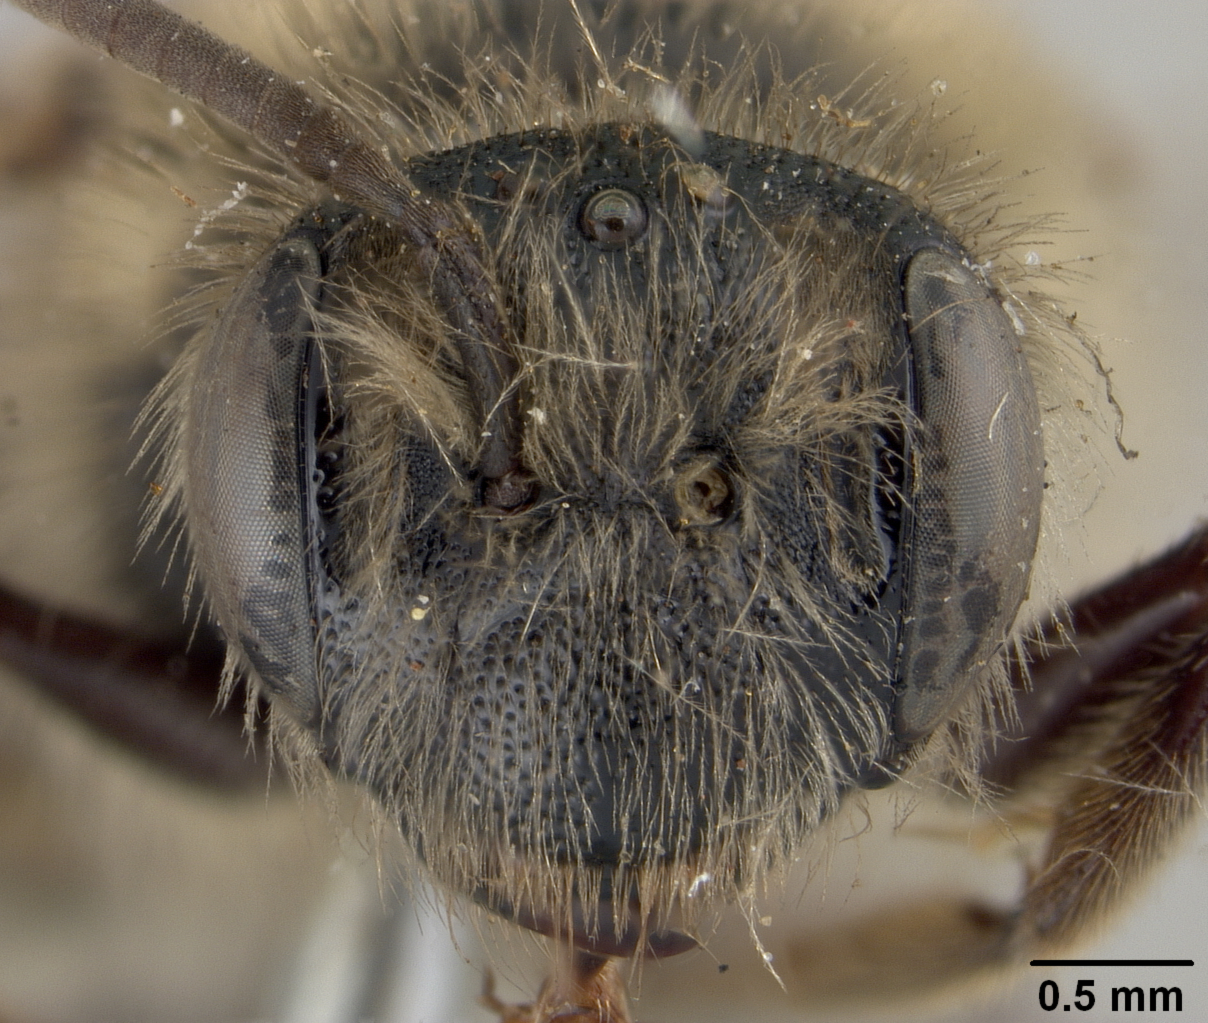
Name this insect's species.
Andrena radiatula
